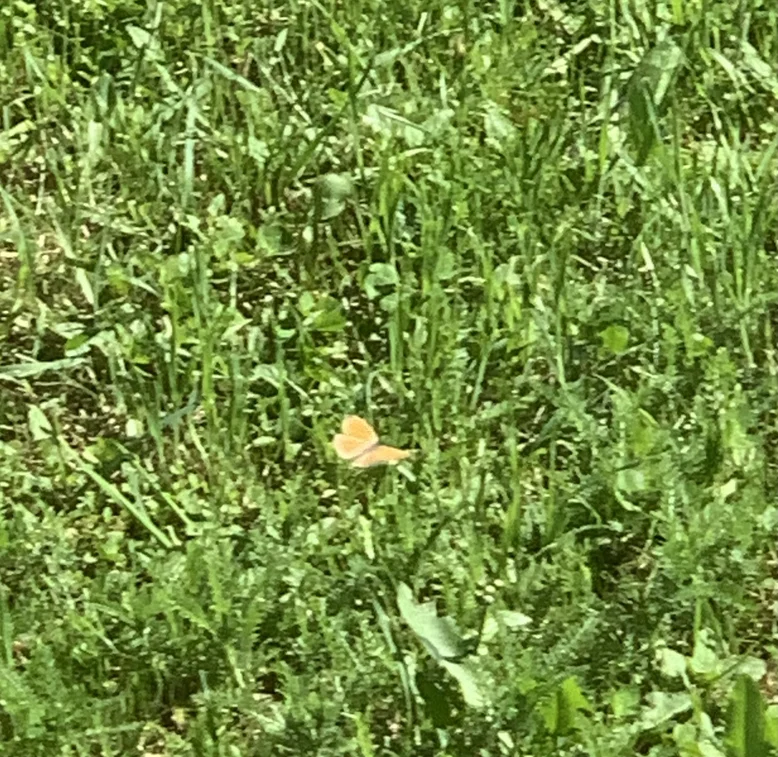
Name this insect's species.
Coenonympha pamphilus
